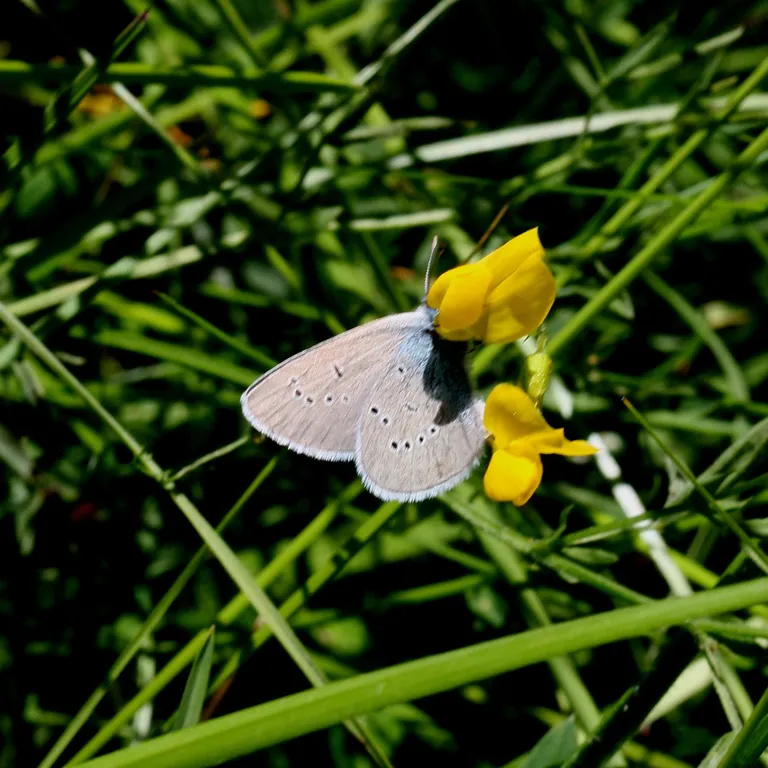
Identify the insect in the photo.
Cyaniris semiargus
